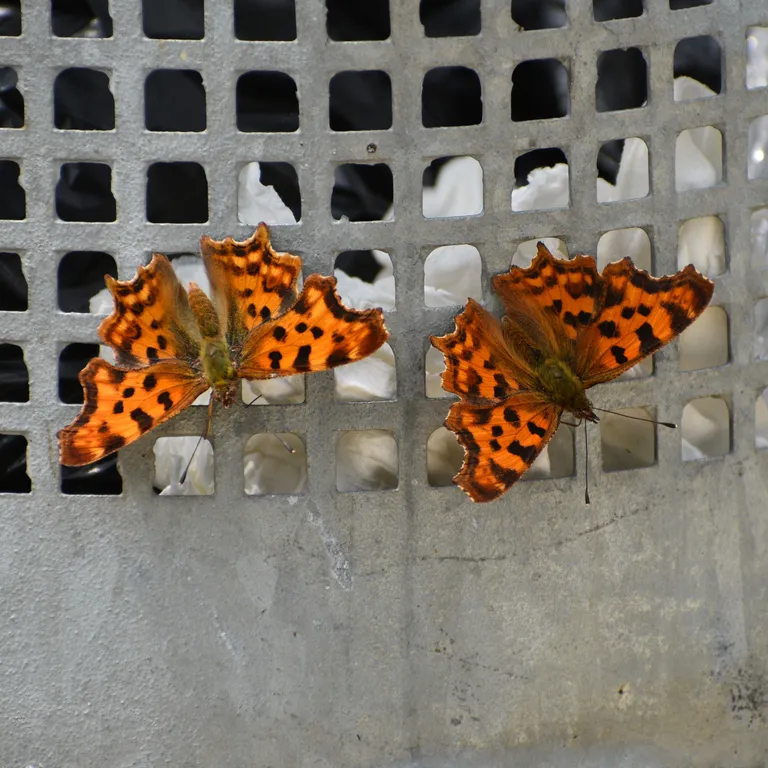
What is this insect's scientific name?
Polygonia c-album
